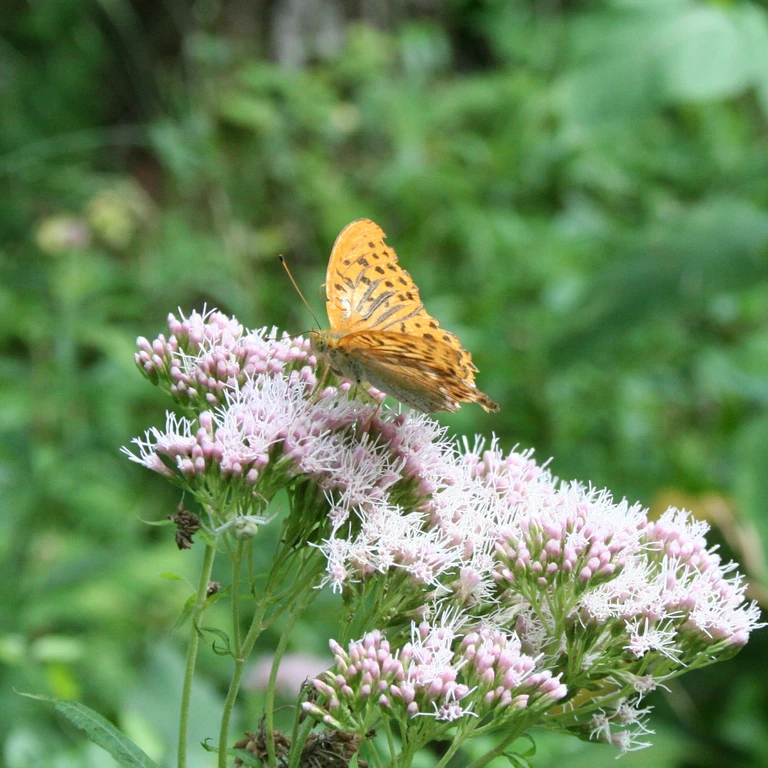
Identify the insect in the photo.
Argynnis paphia
